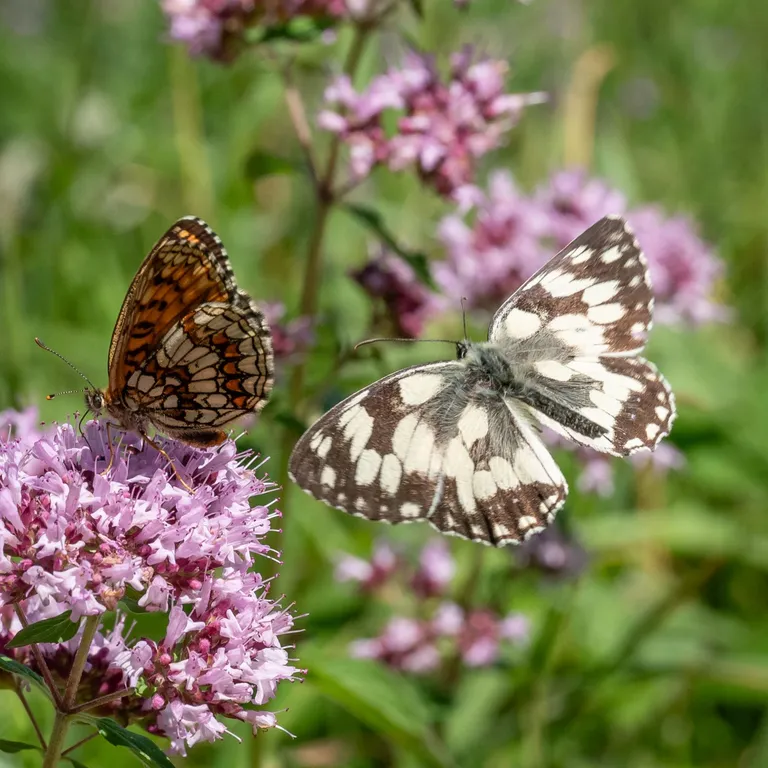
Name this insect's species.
Melanargia galathea
